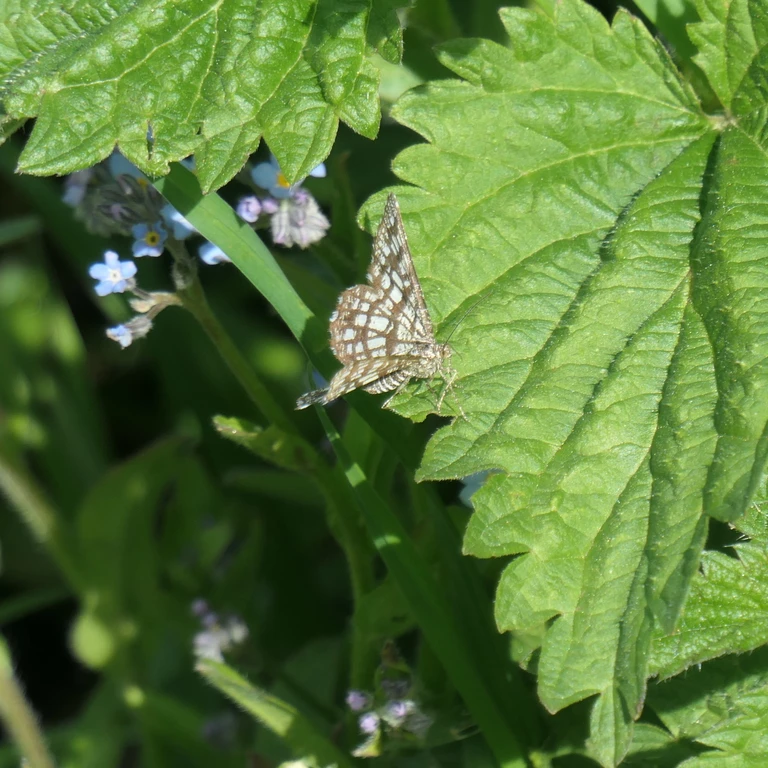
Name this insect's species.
Chiasmia clathrata
